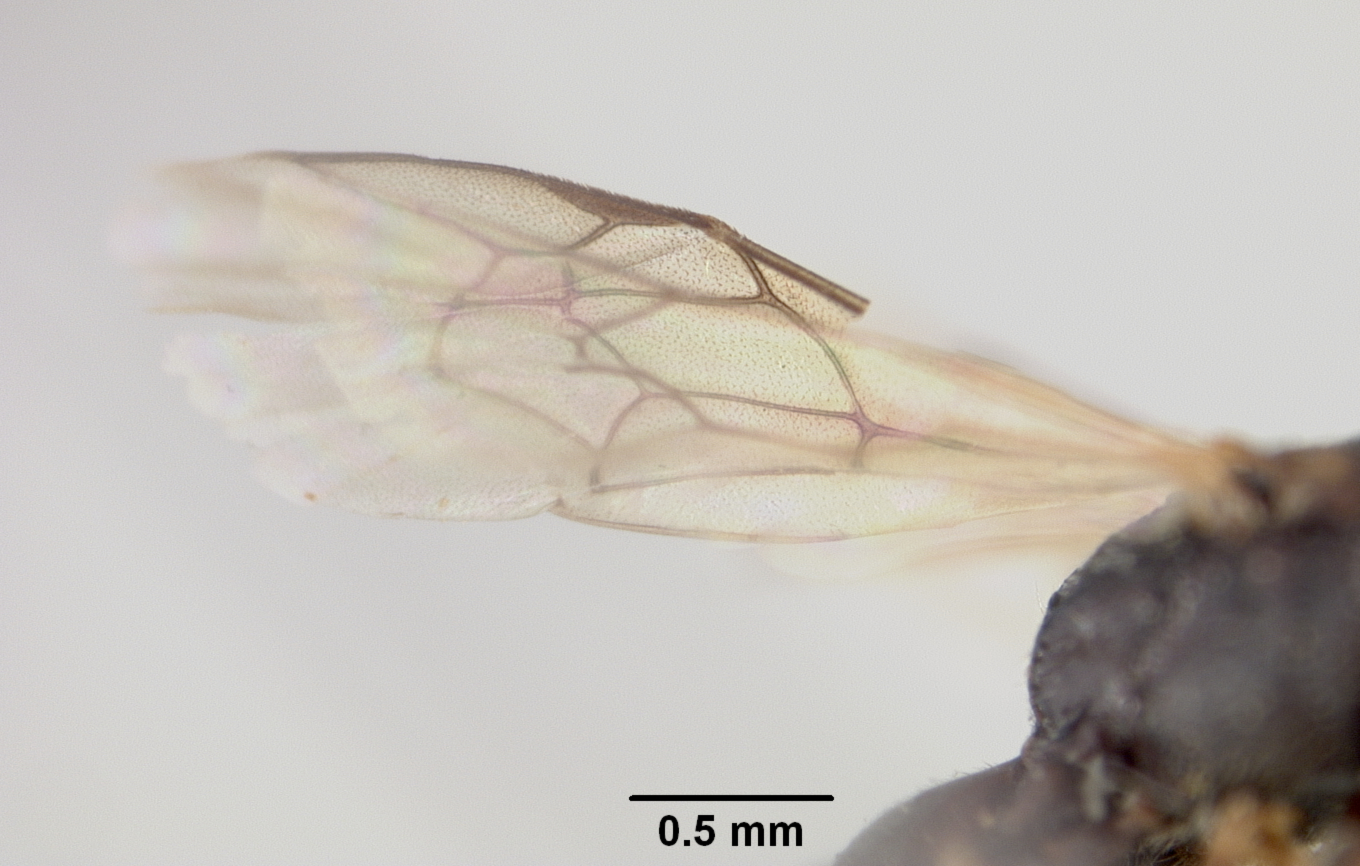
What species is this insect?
Prosopis digitatus
